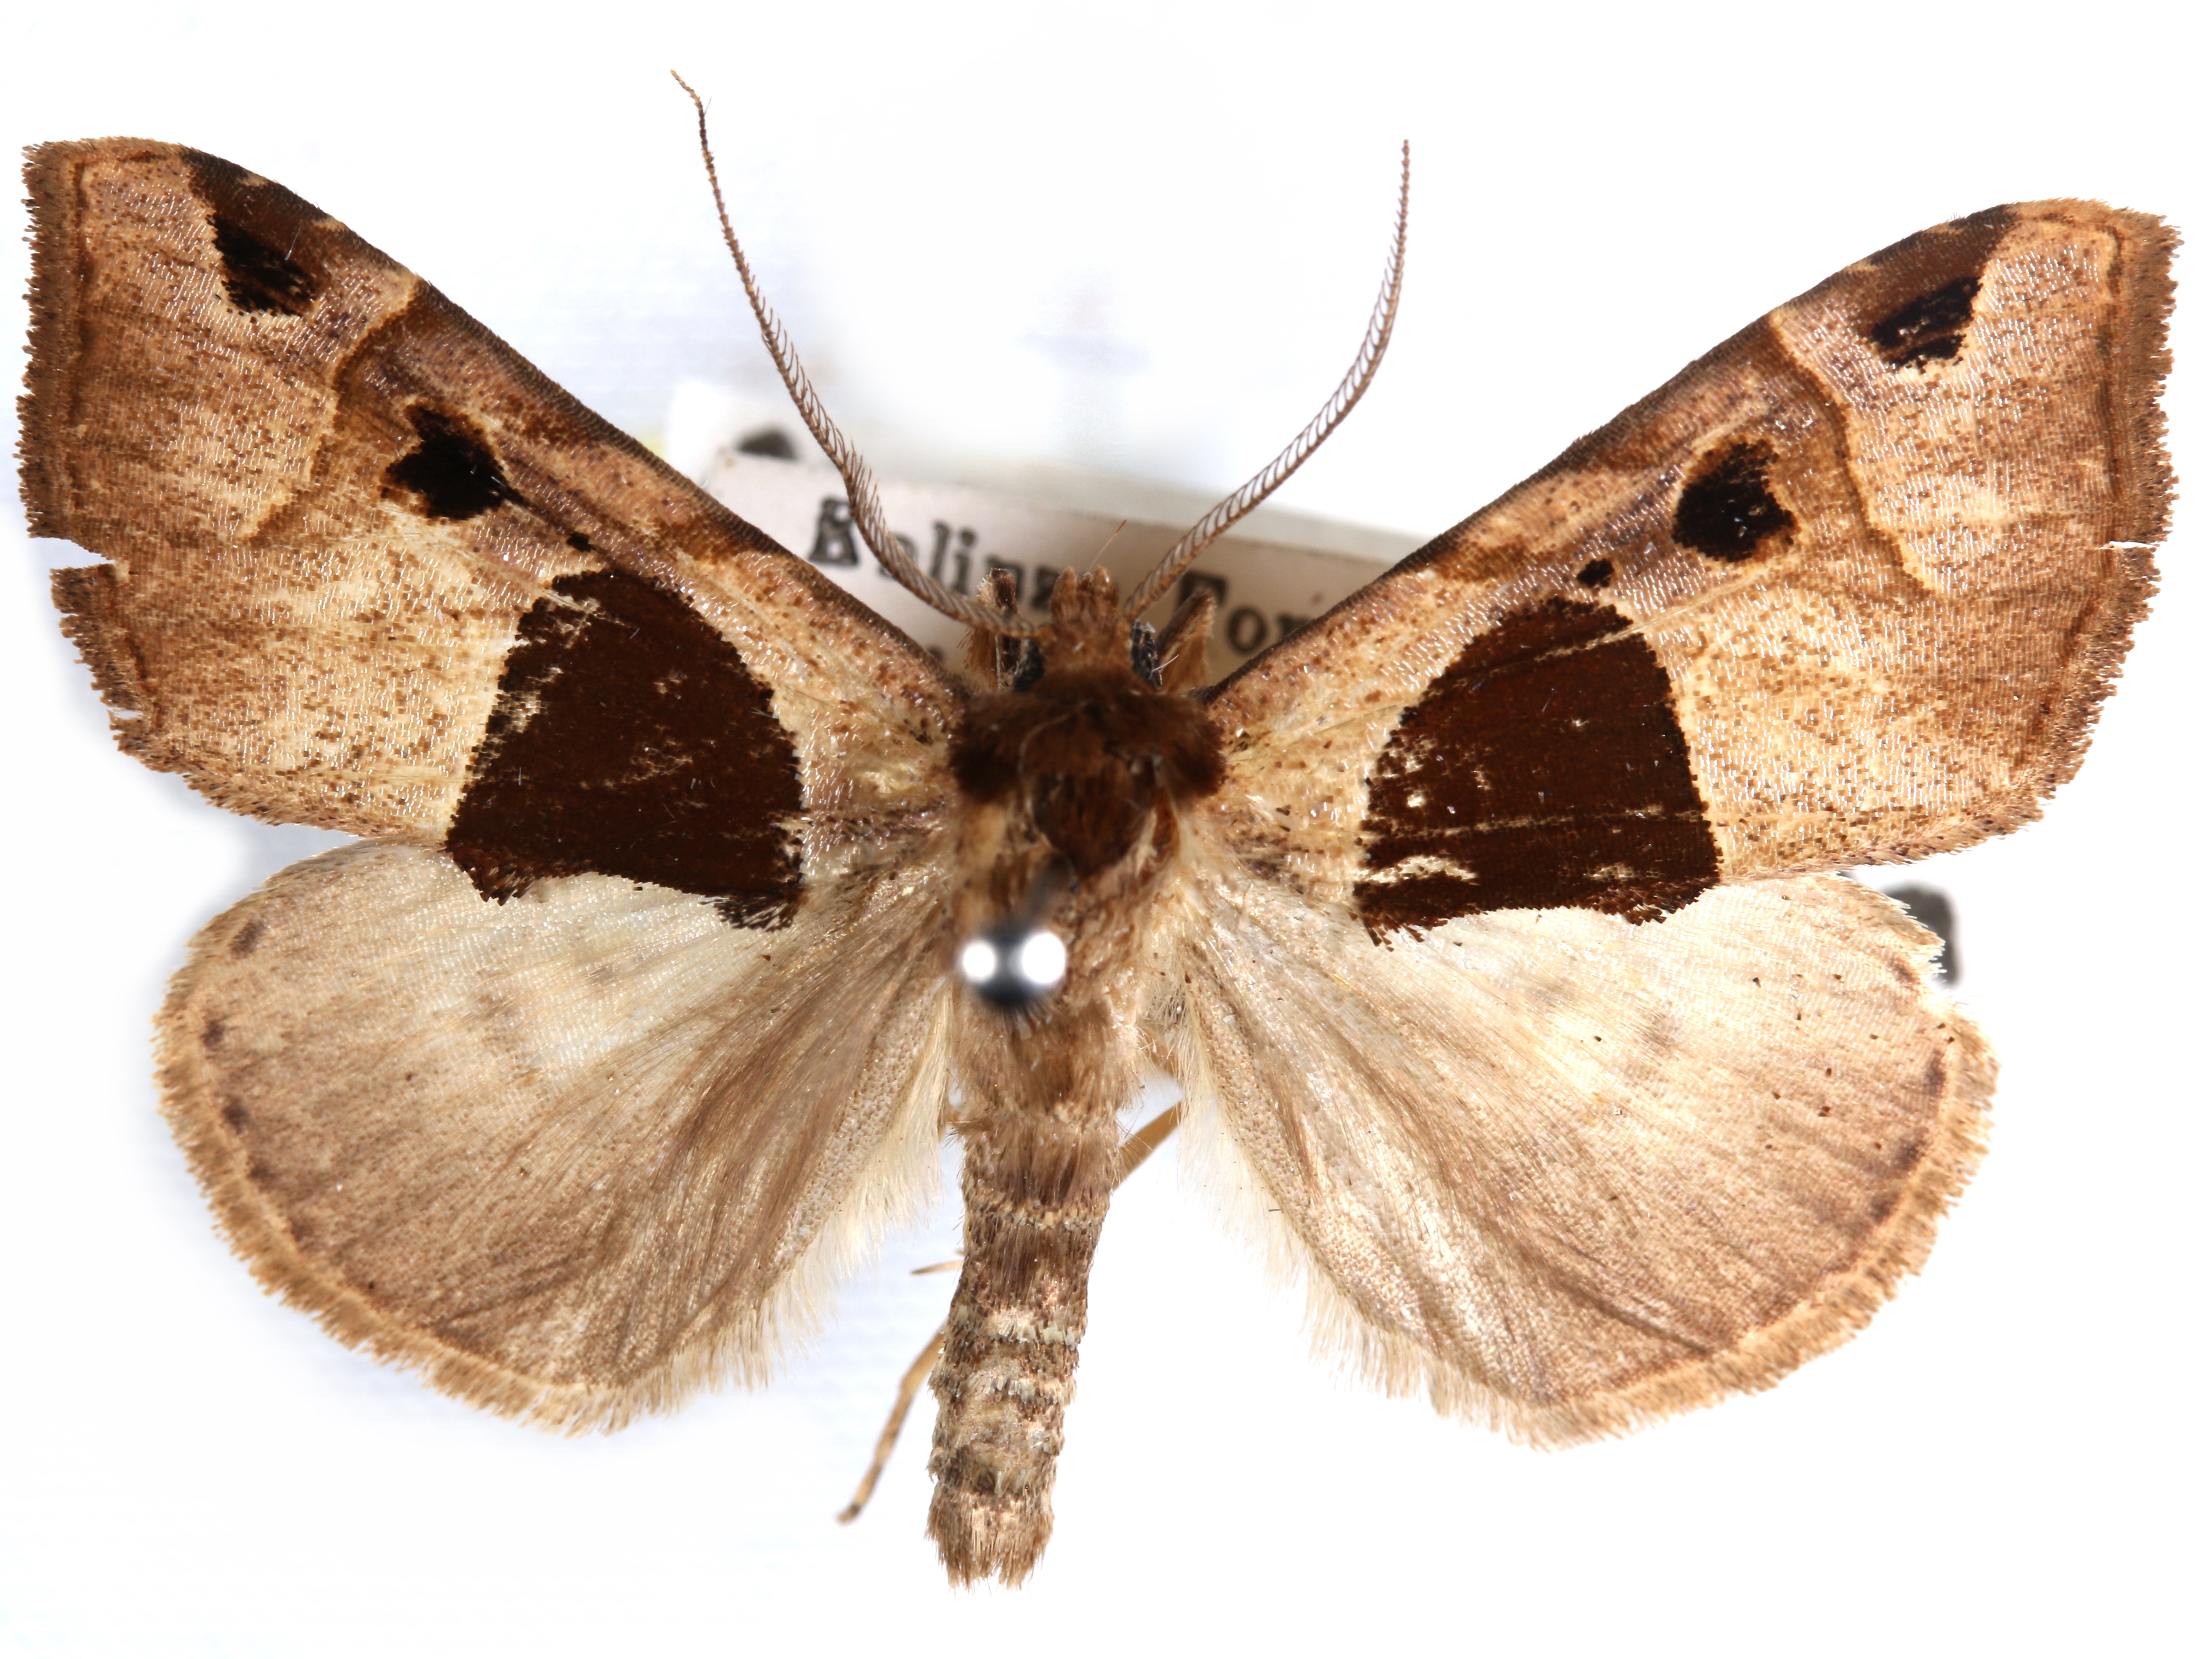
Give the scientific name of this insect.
Marcipalina melanoconia
